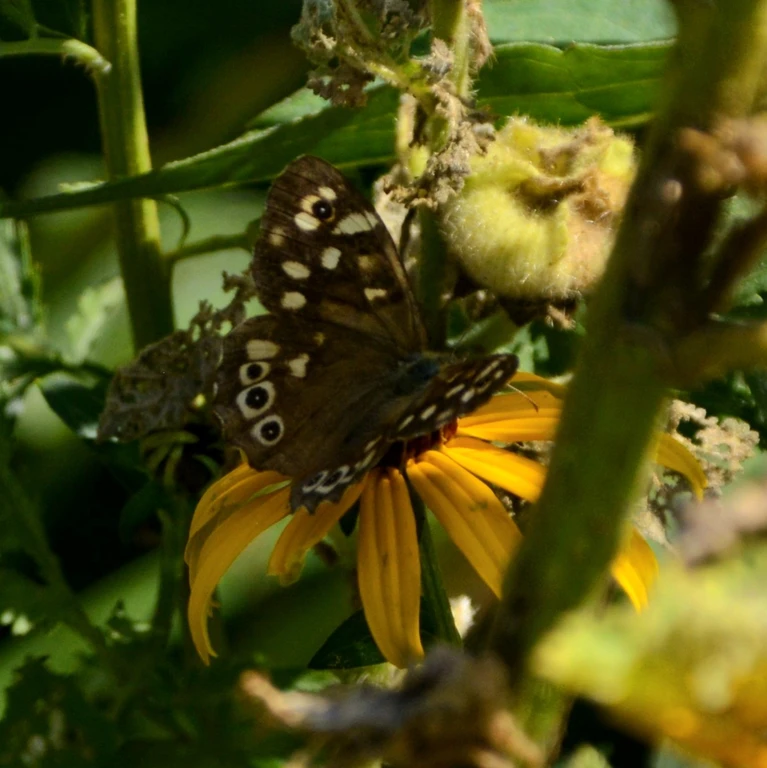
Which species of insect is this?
Pararge aegeria
